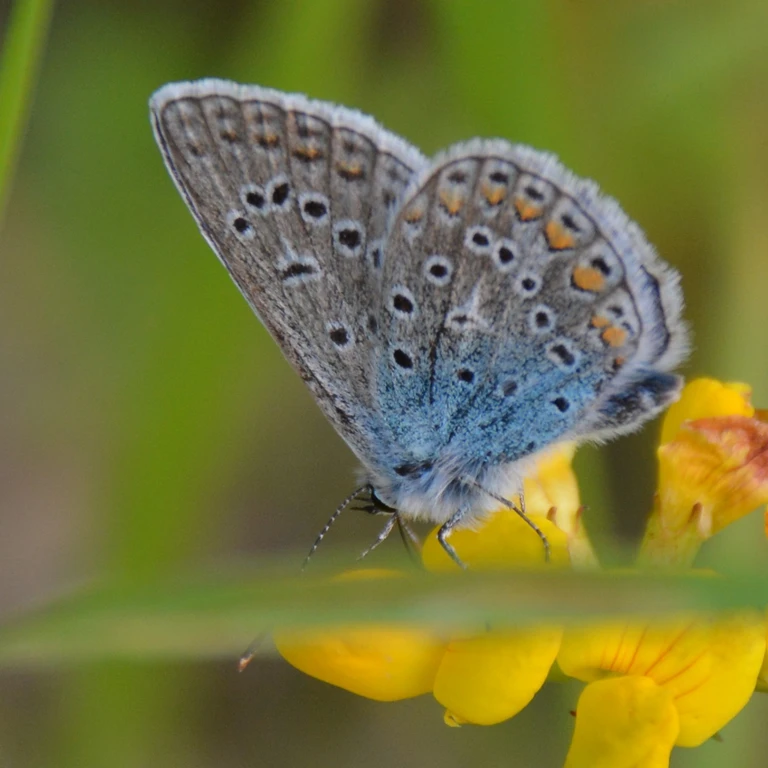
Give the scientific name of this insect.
Polyommatus icarus
